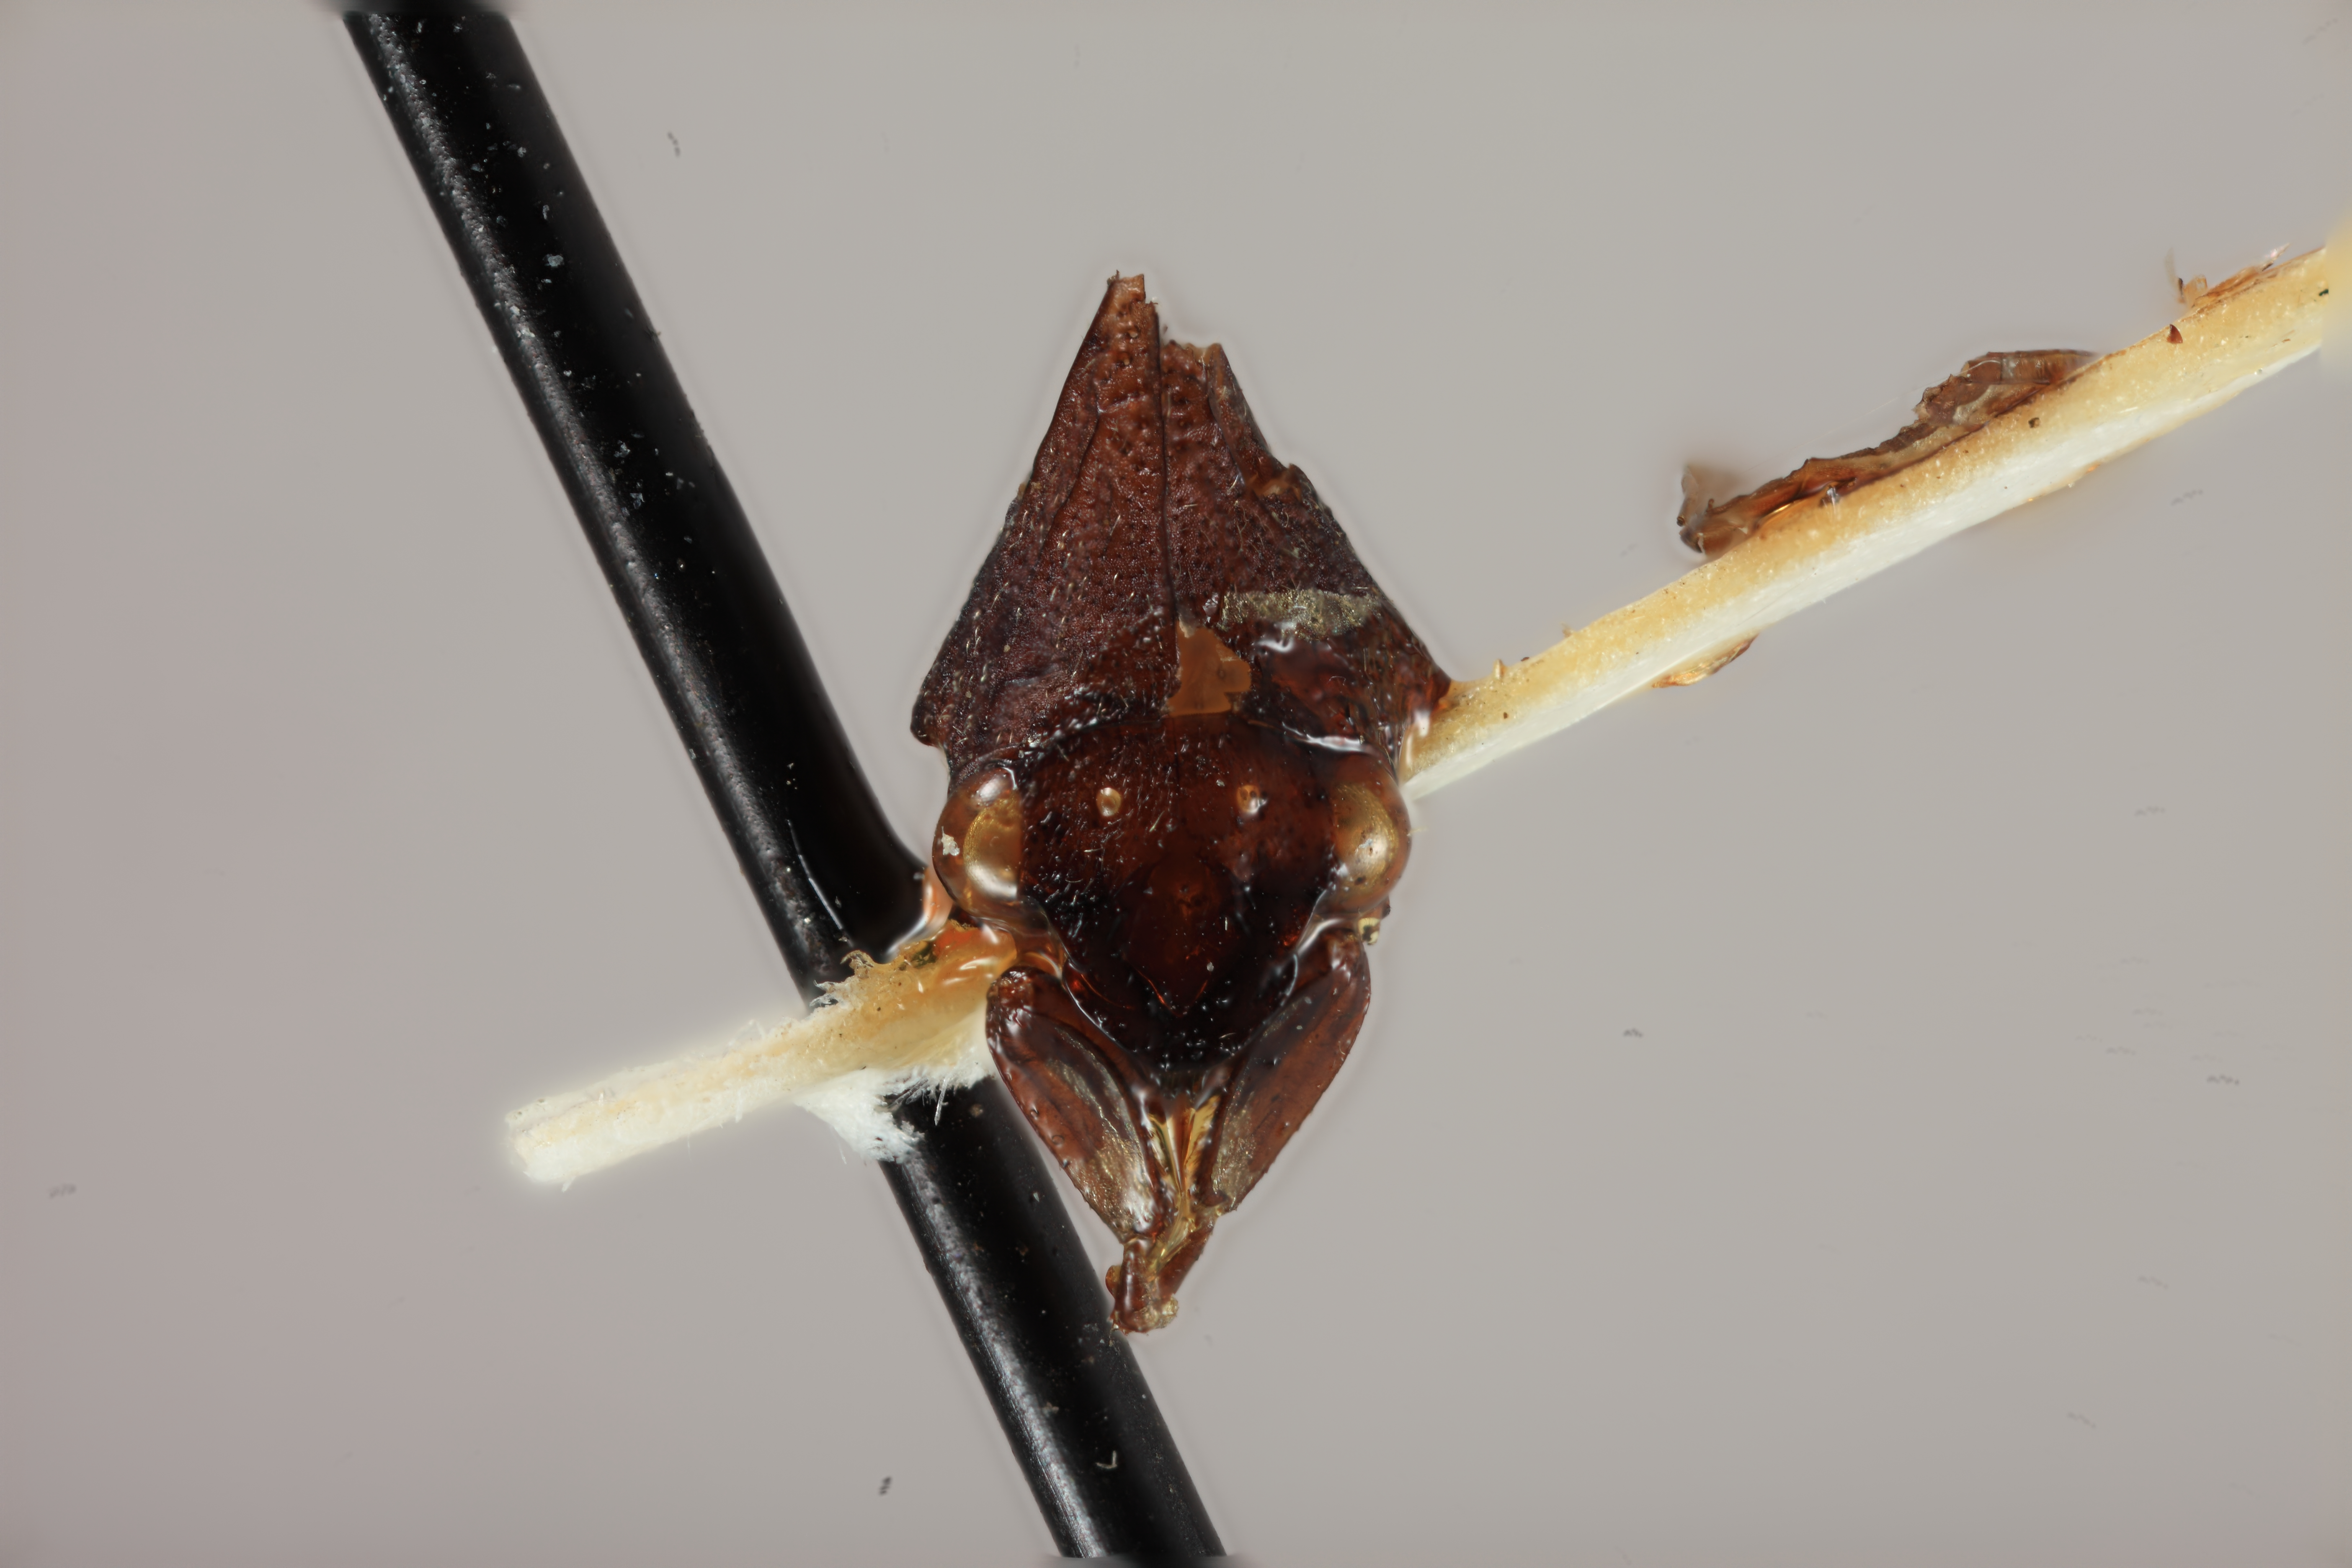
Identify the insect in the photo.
Enchenopa tatei
